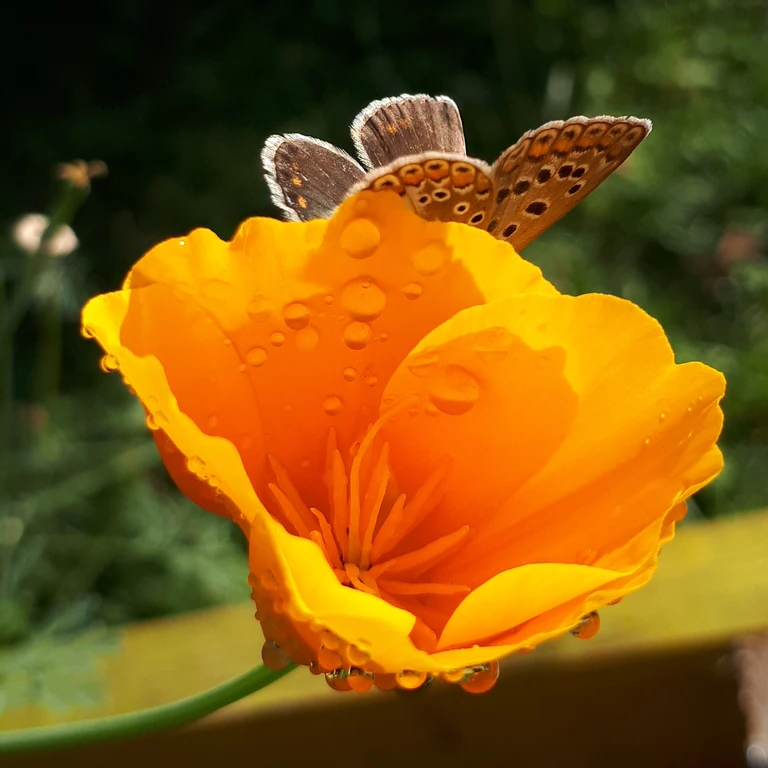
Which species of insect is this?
Polyommatus icarus
